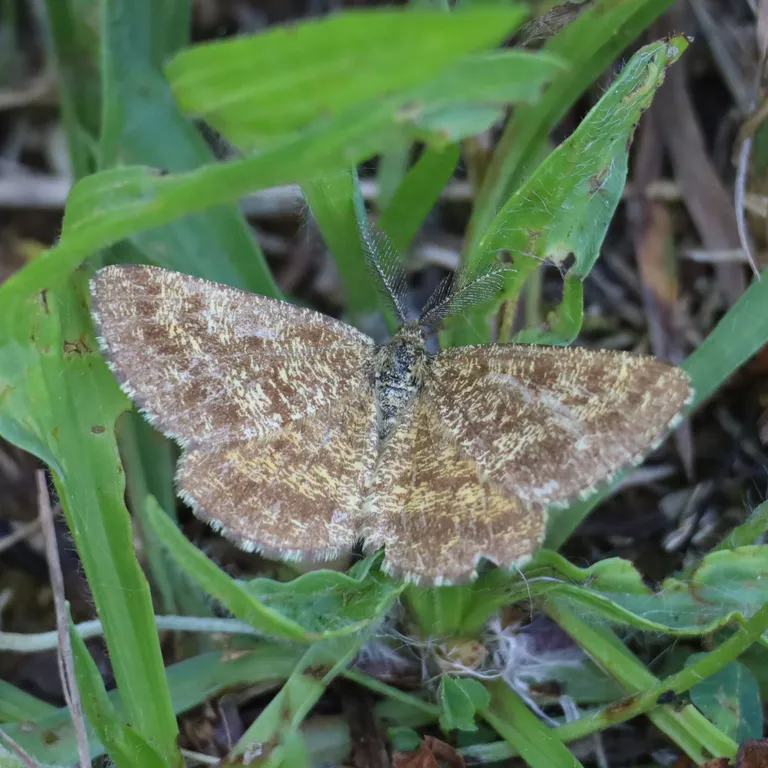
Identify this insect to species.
Ematurga atomaria
